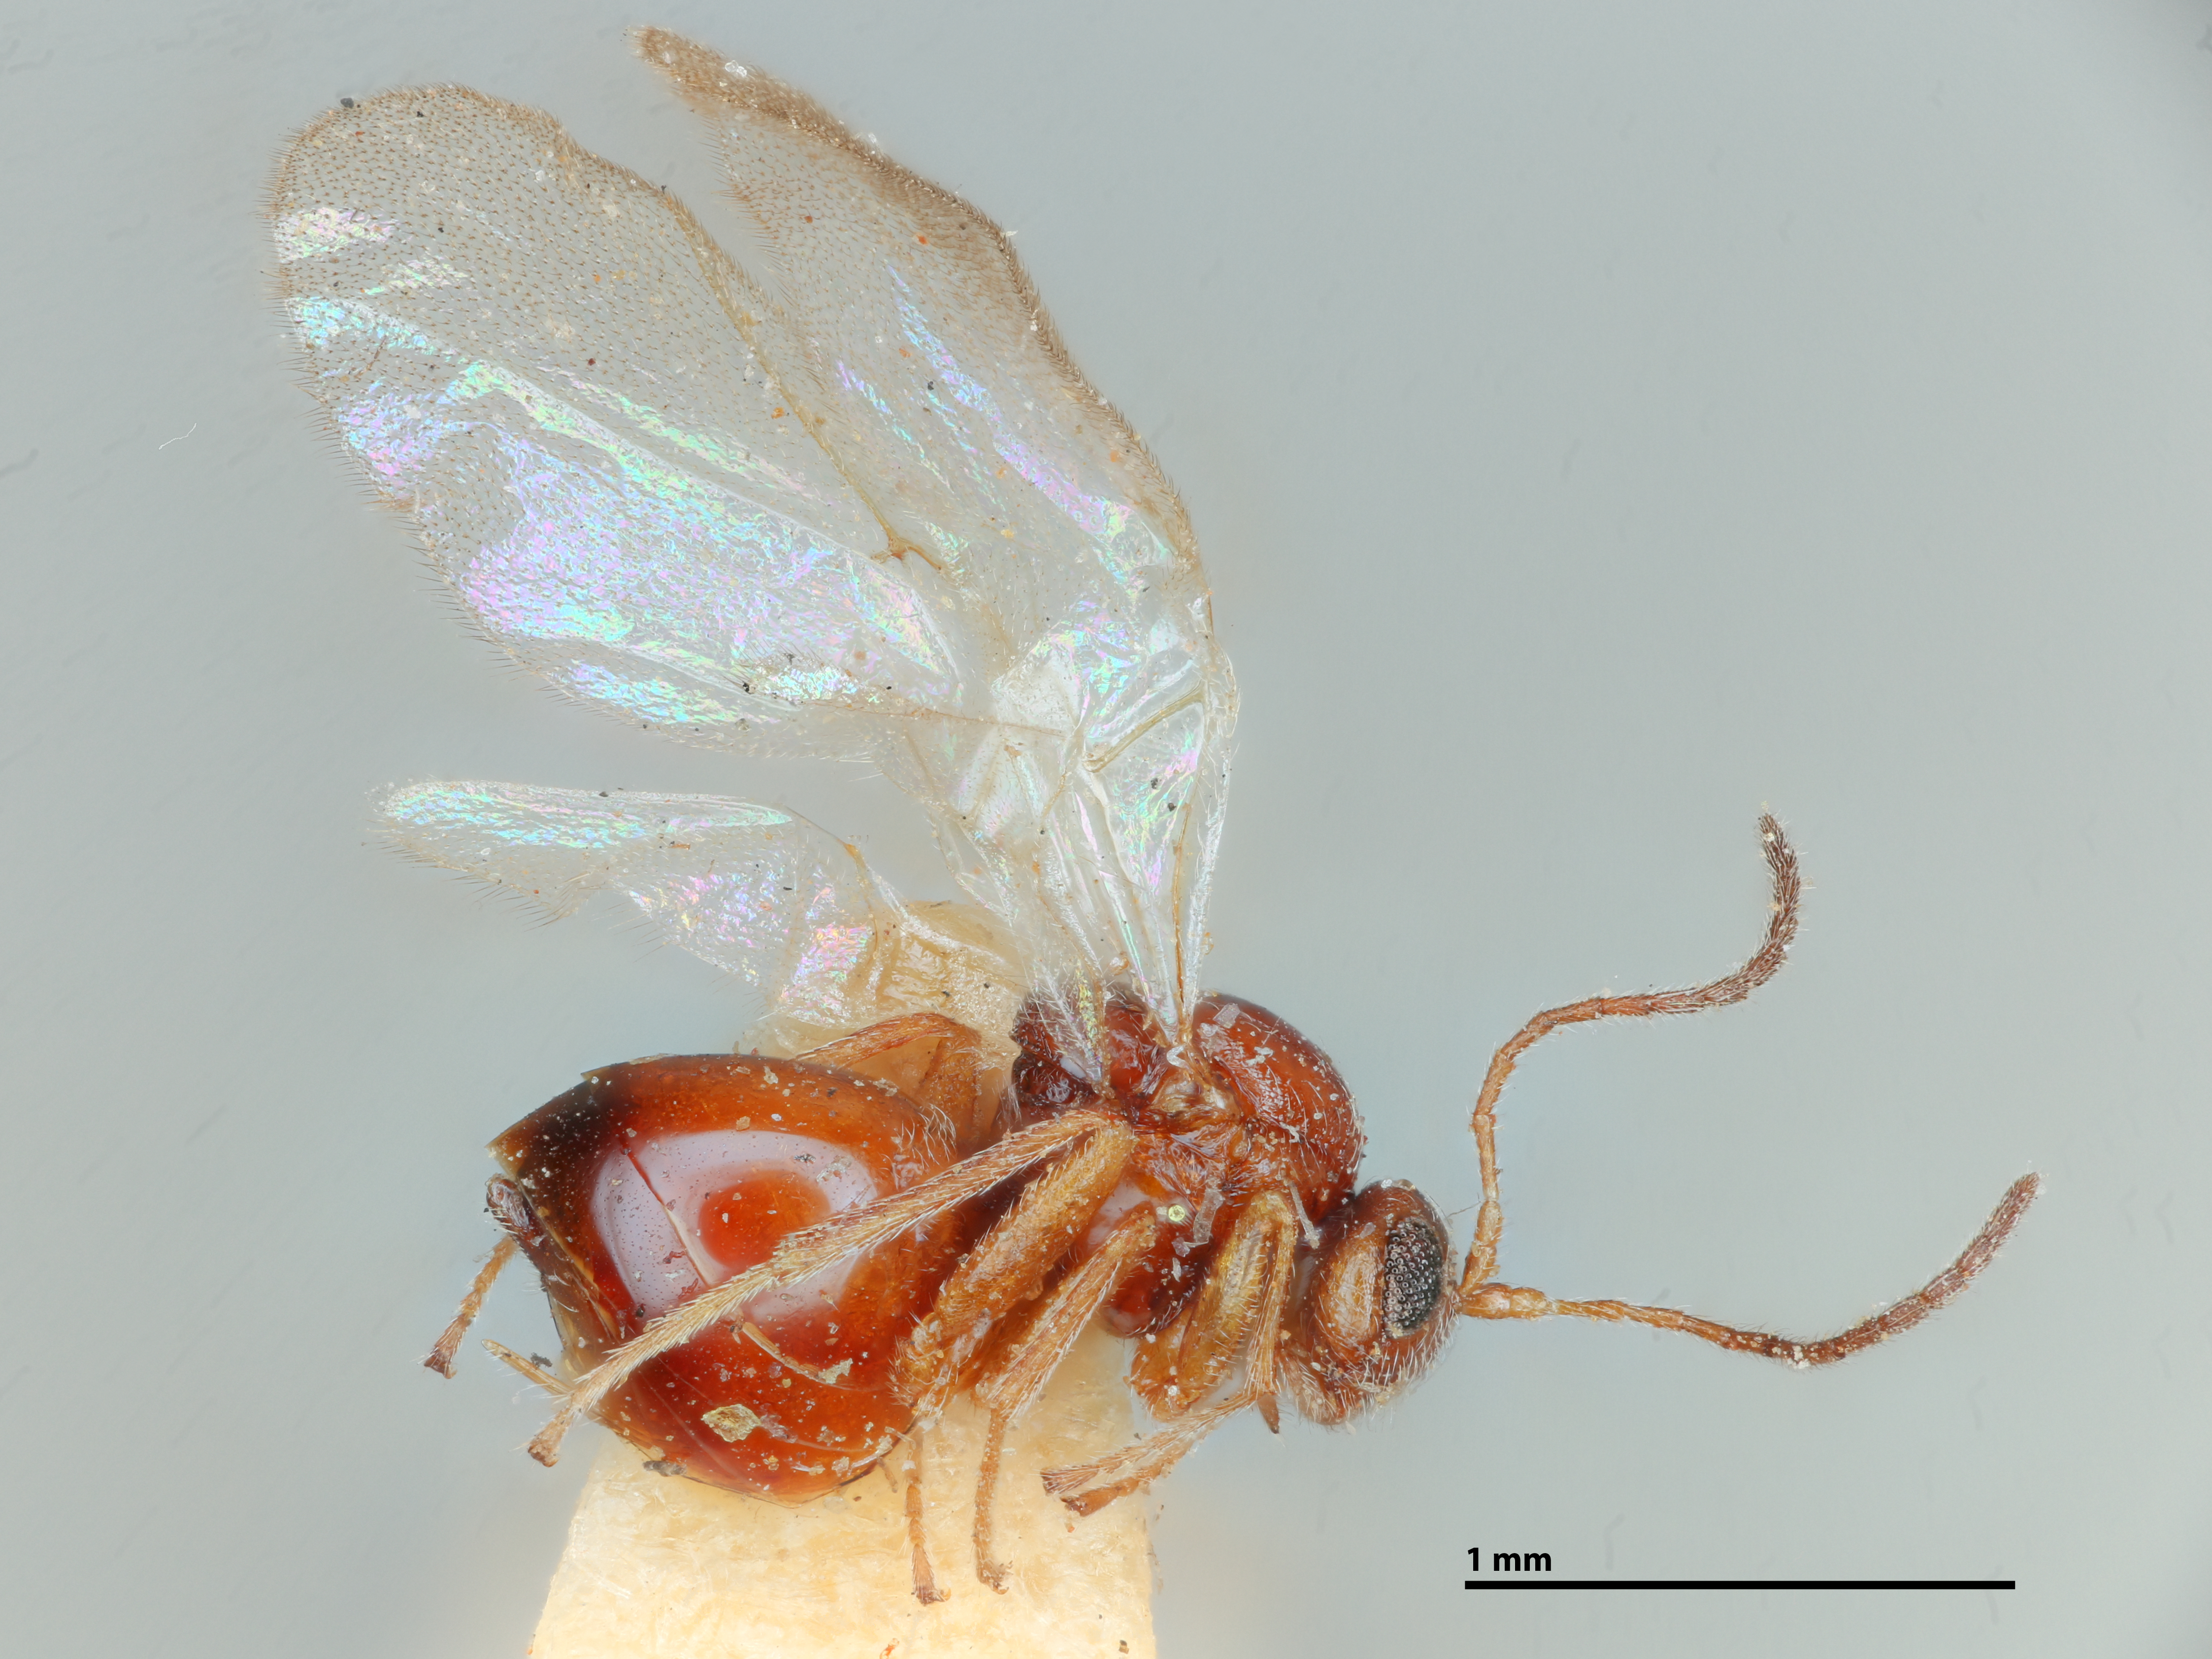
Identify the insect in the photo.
Andricus stellaris
